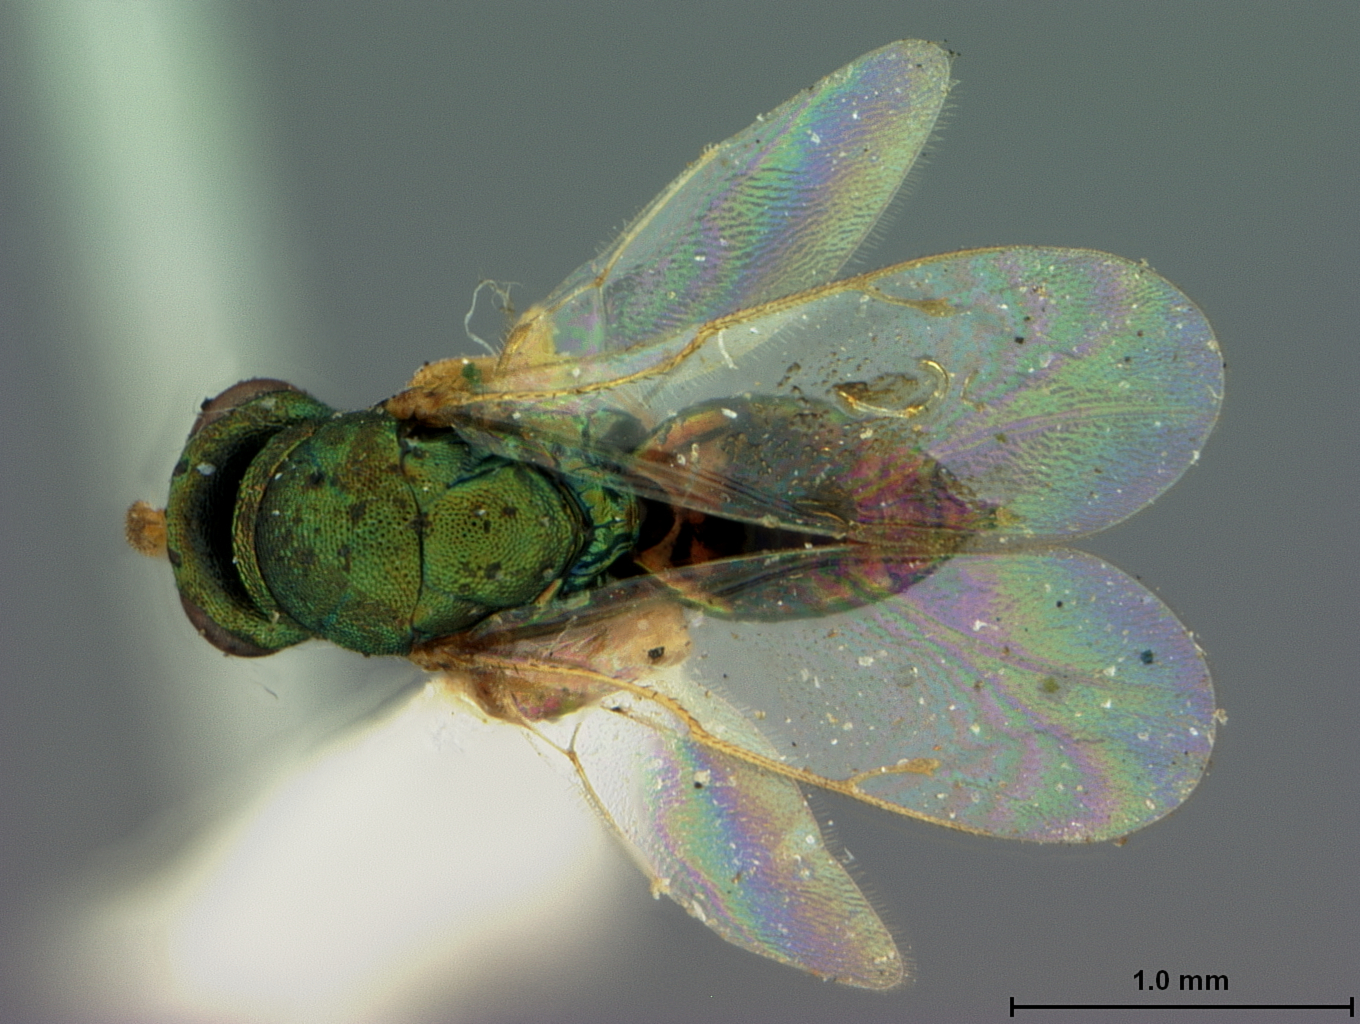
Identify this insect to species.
Platyterma atamiense
